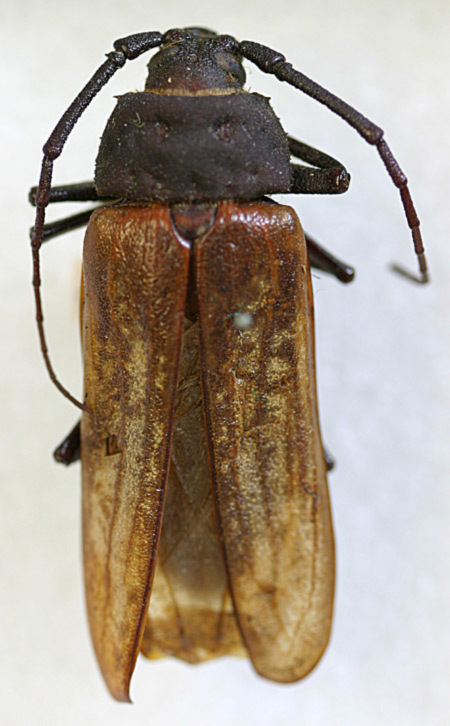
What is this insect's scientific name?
Ergates neomexicanus (also Ergates spiculatus)
